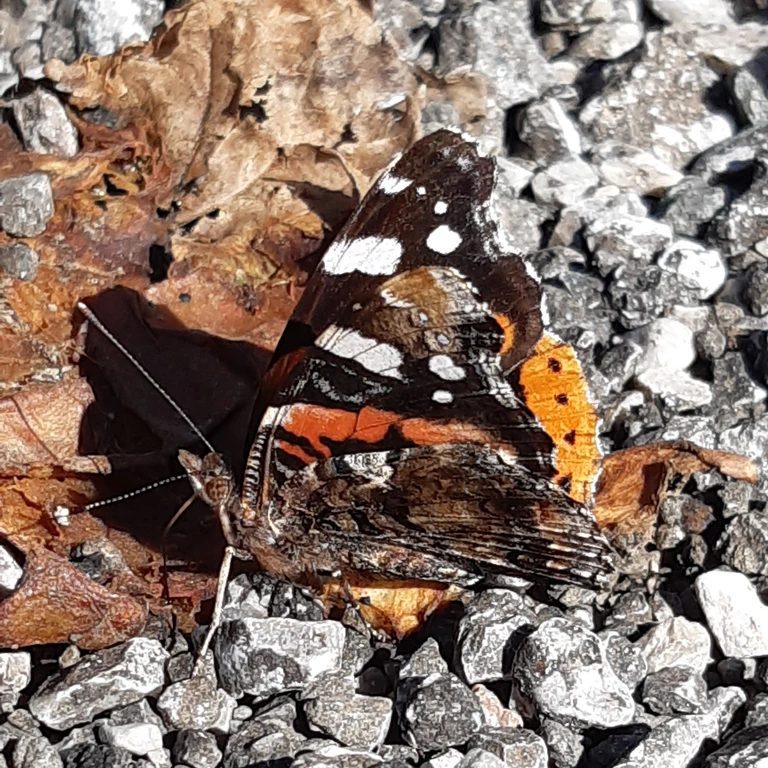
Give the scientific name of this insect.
Vanessa atalanta
